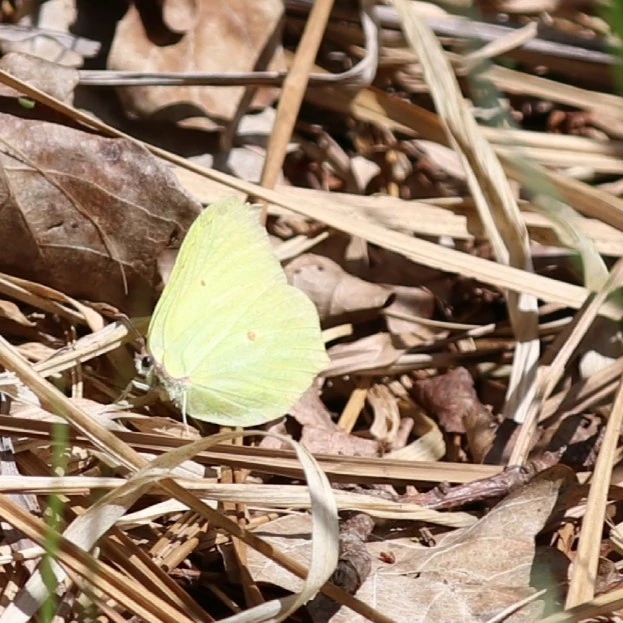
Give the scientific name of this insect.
Gonepteryx rhamni
